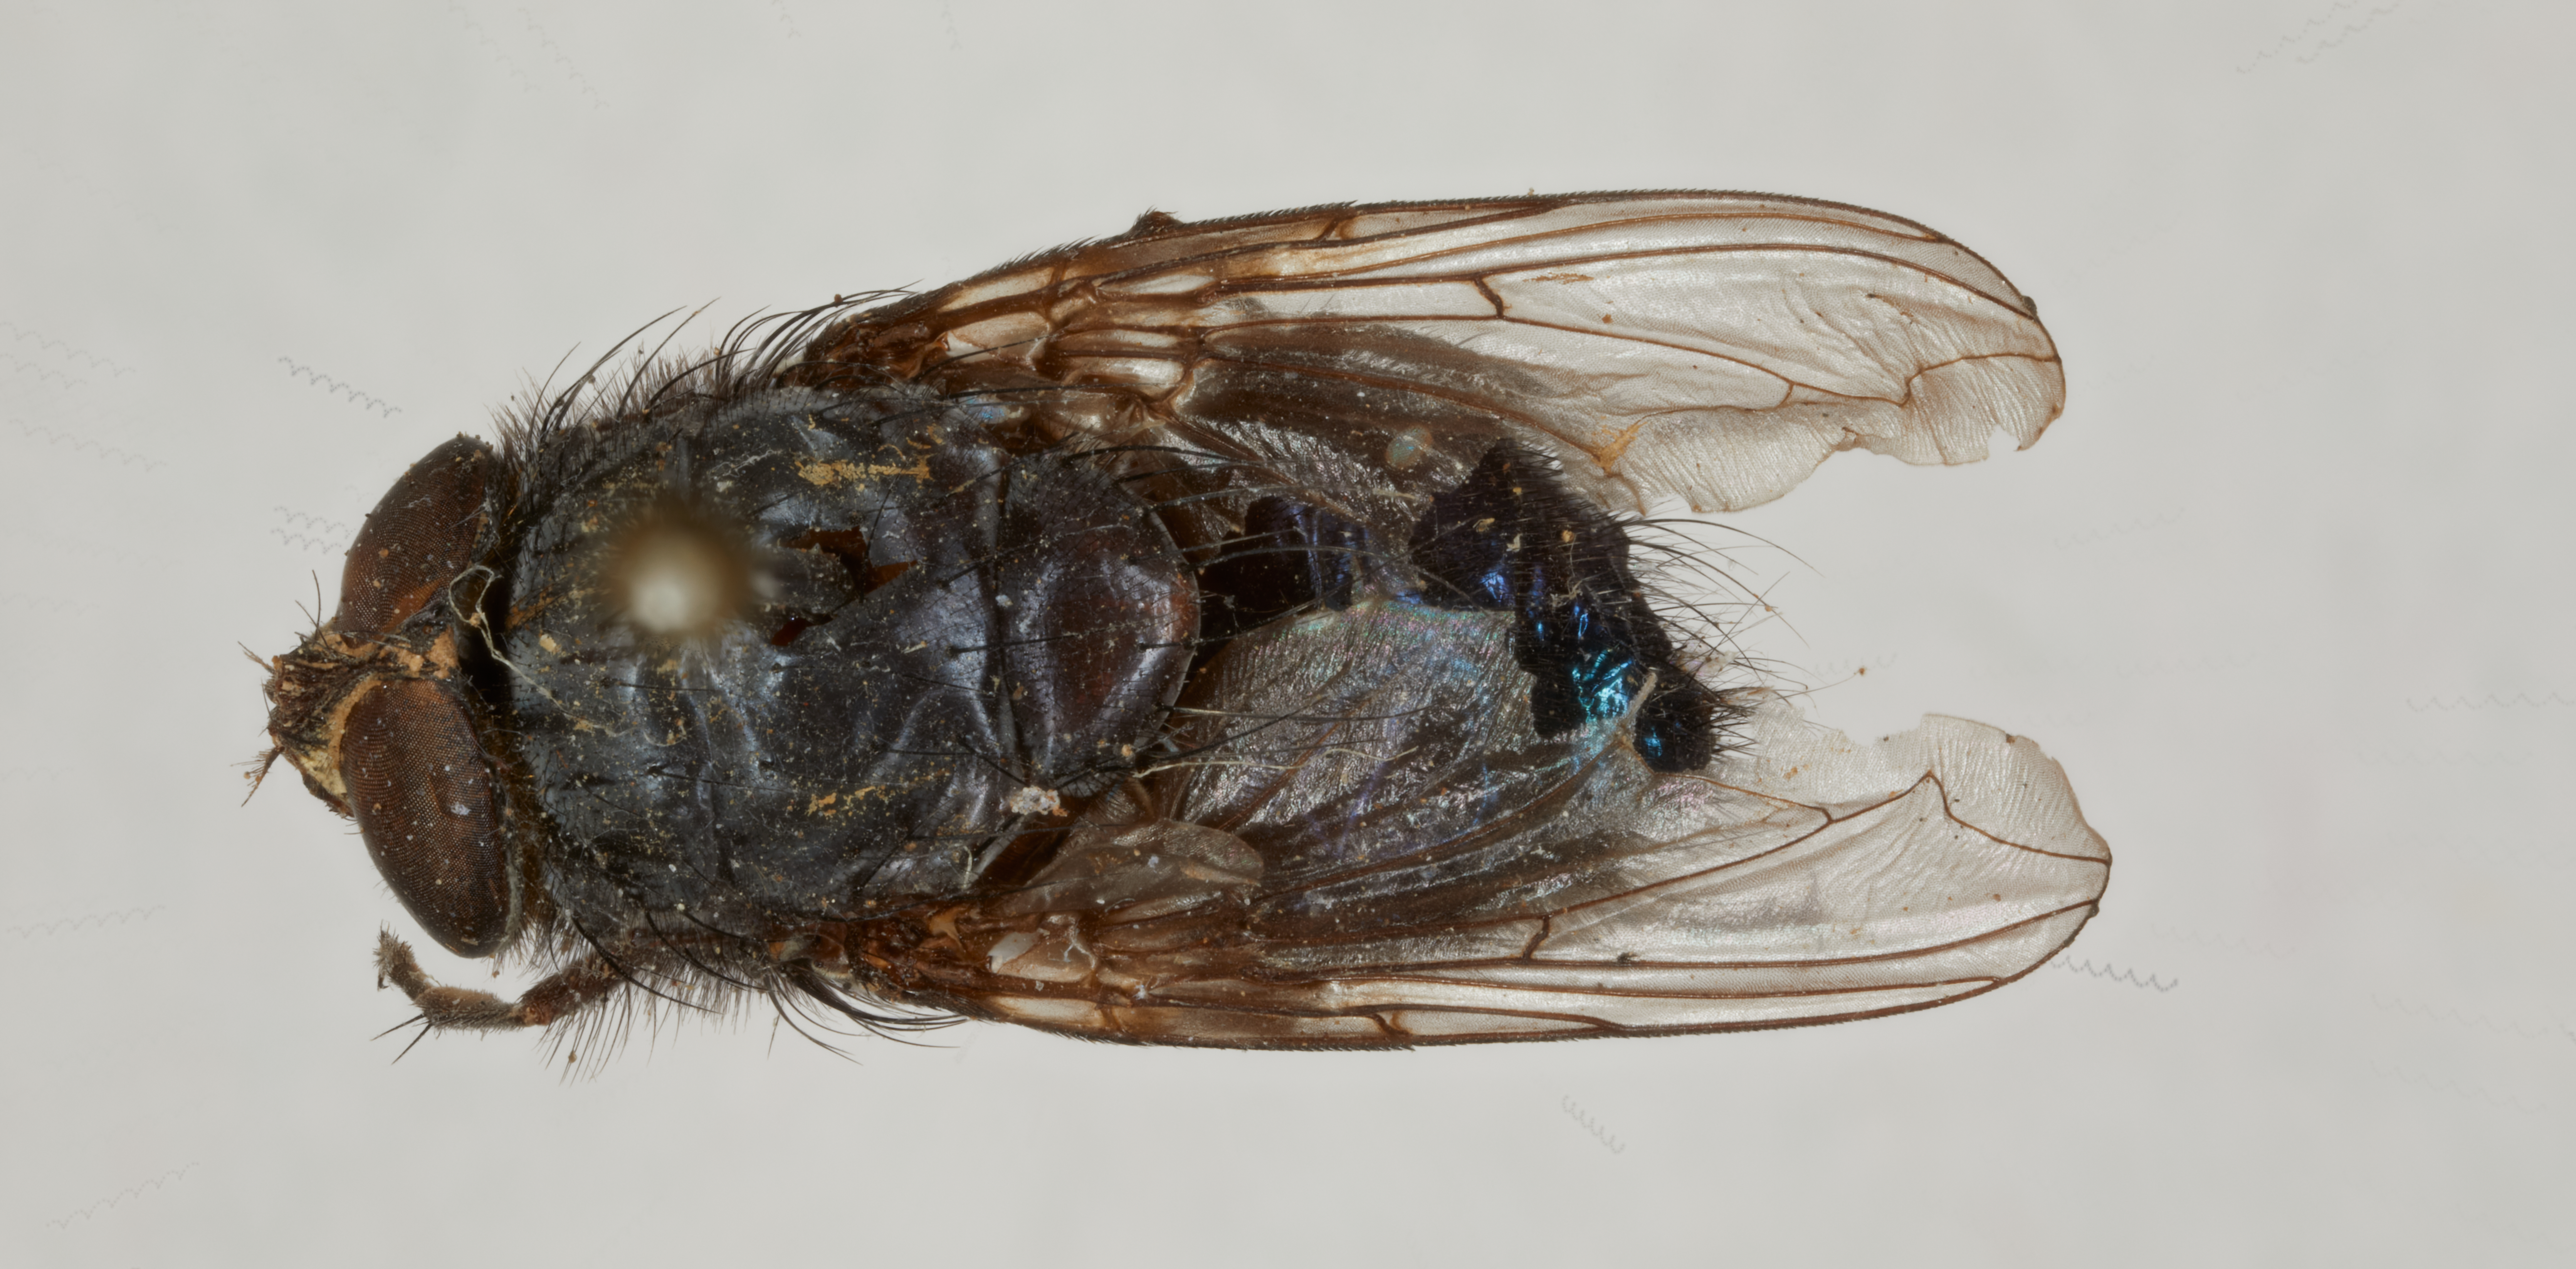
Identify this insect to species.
Calliphora pseudovomitoria
